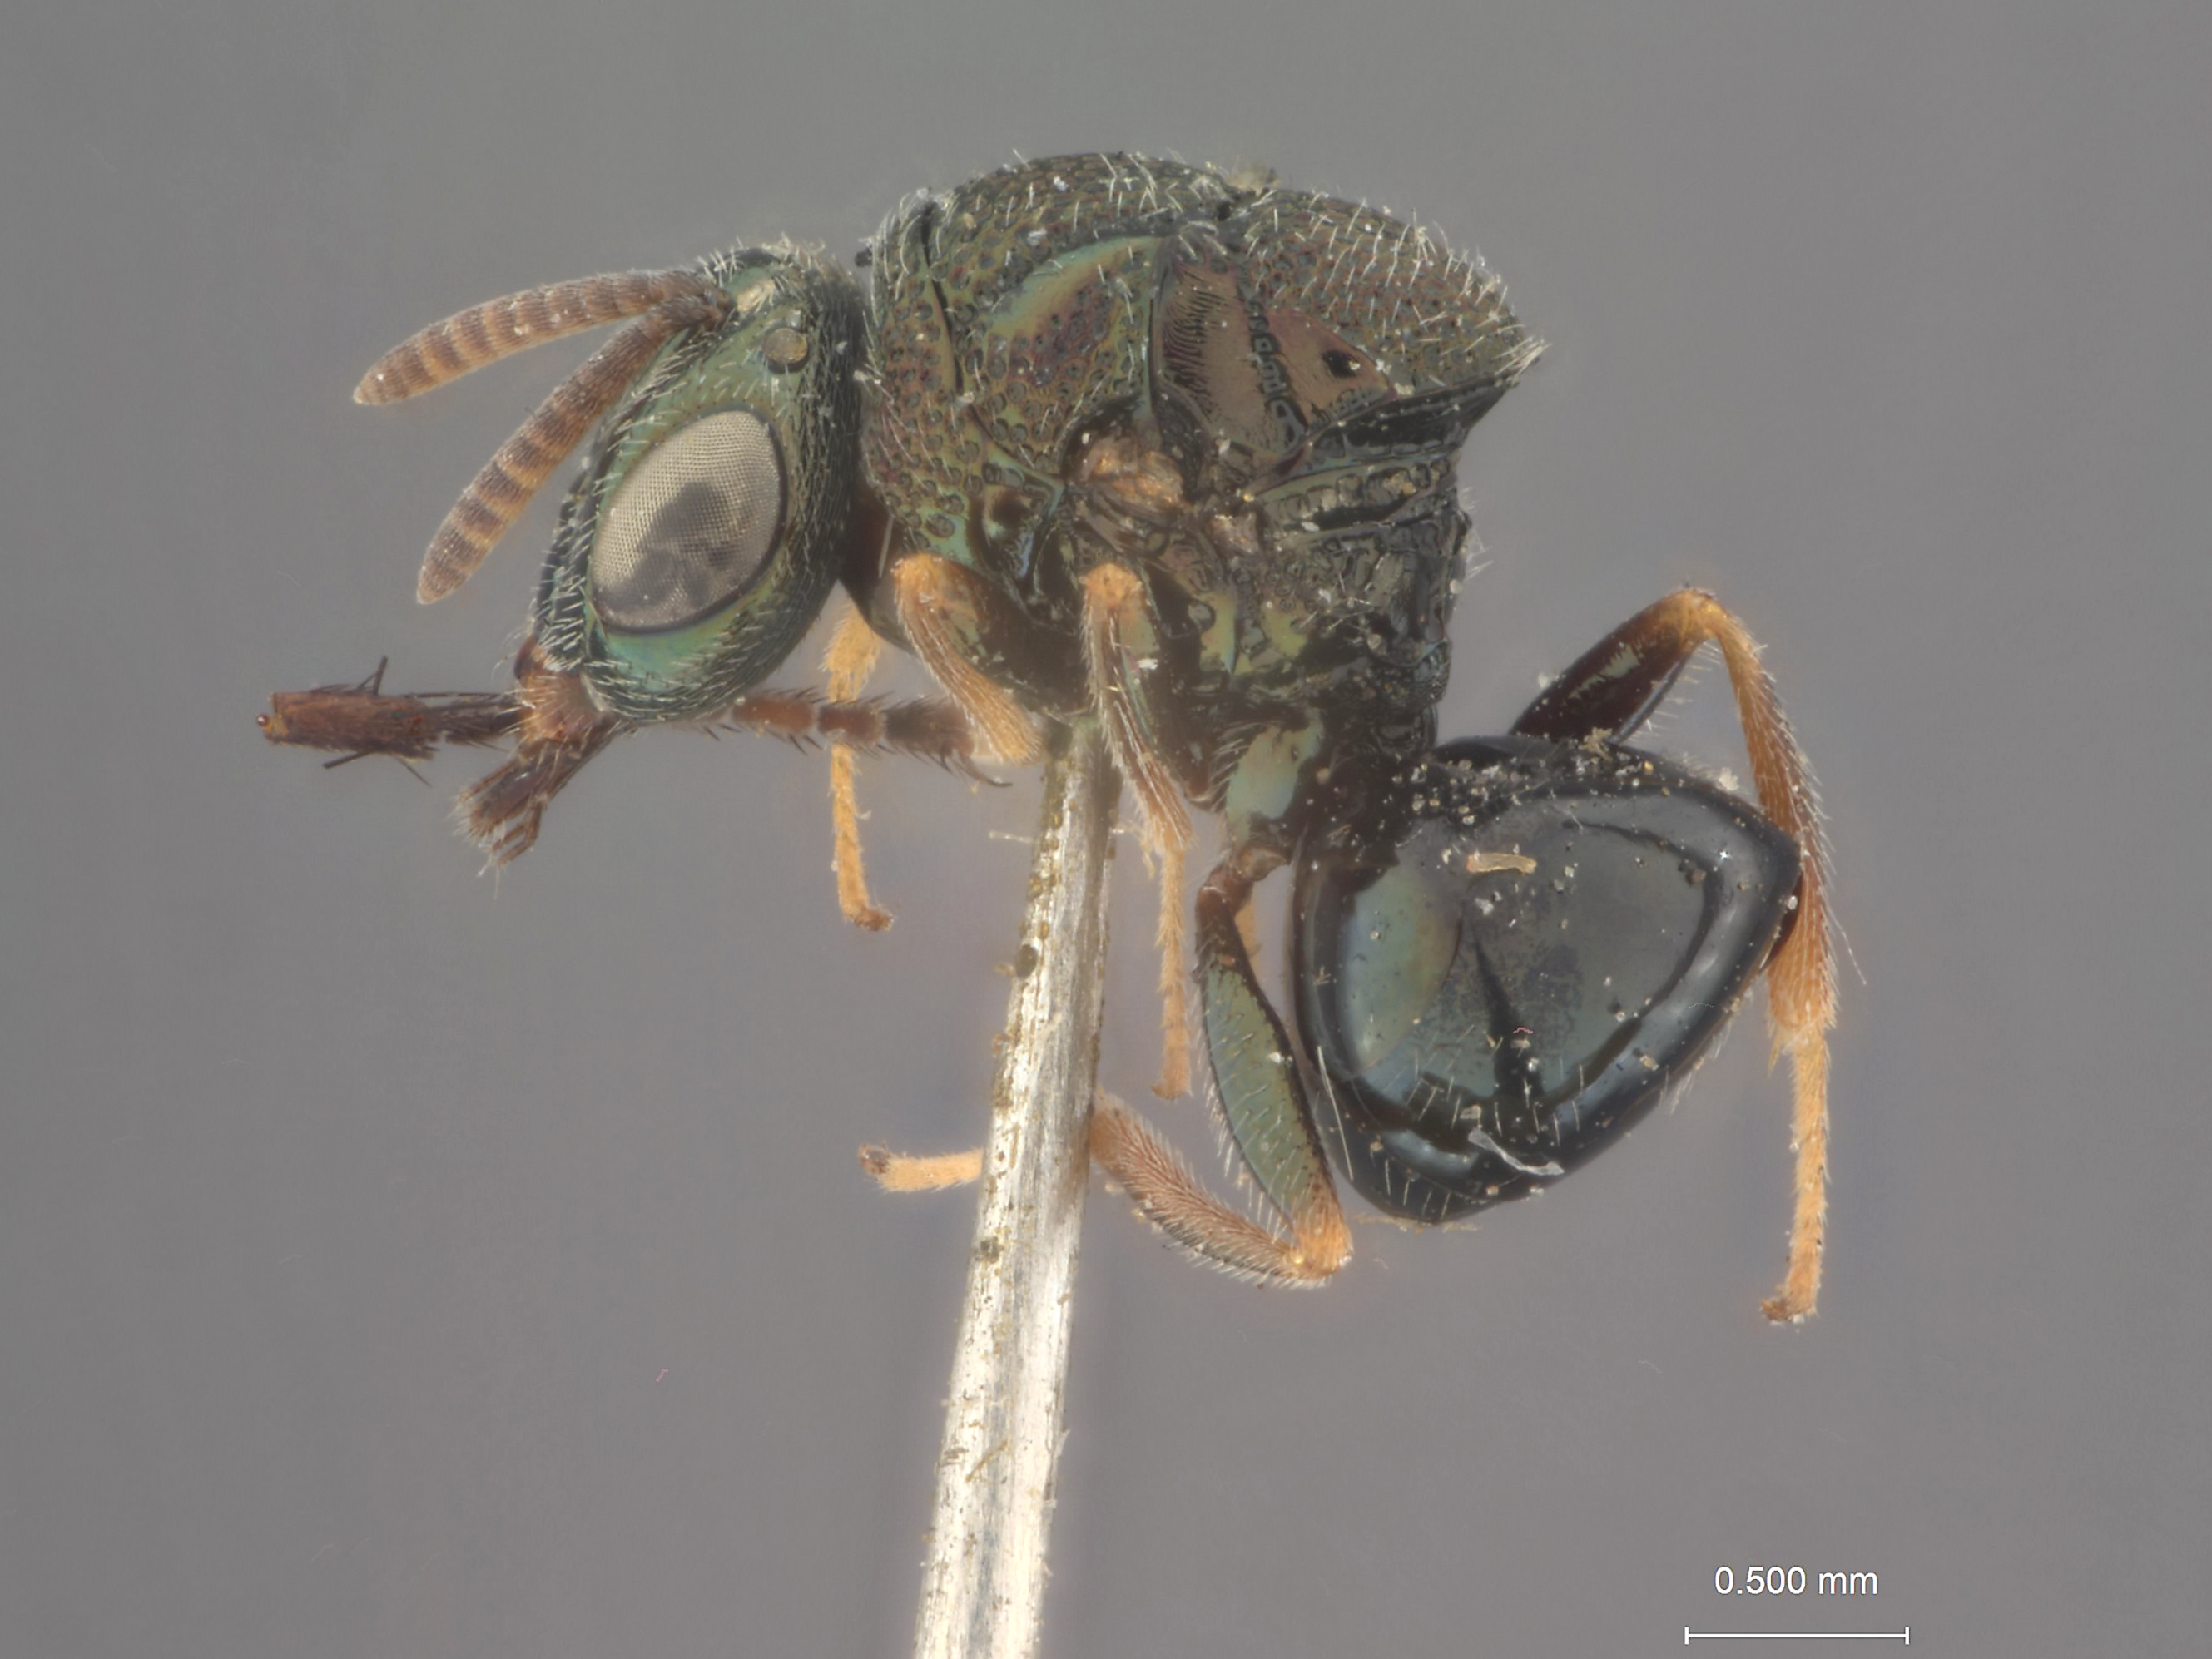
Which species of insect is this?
Perilampus gahani
